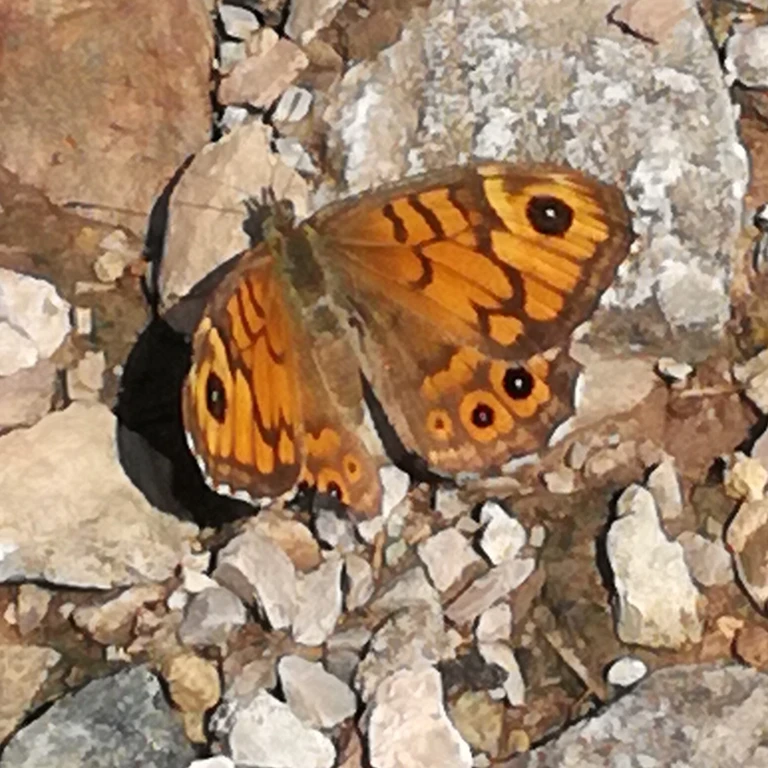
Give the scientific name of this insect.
Lasiommata megera (also Pararge megera)
